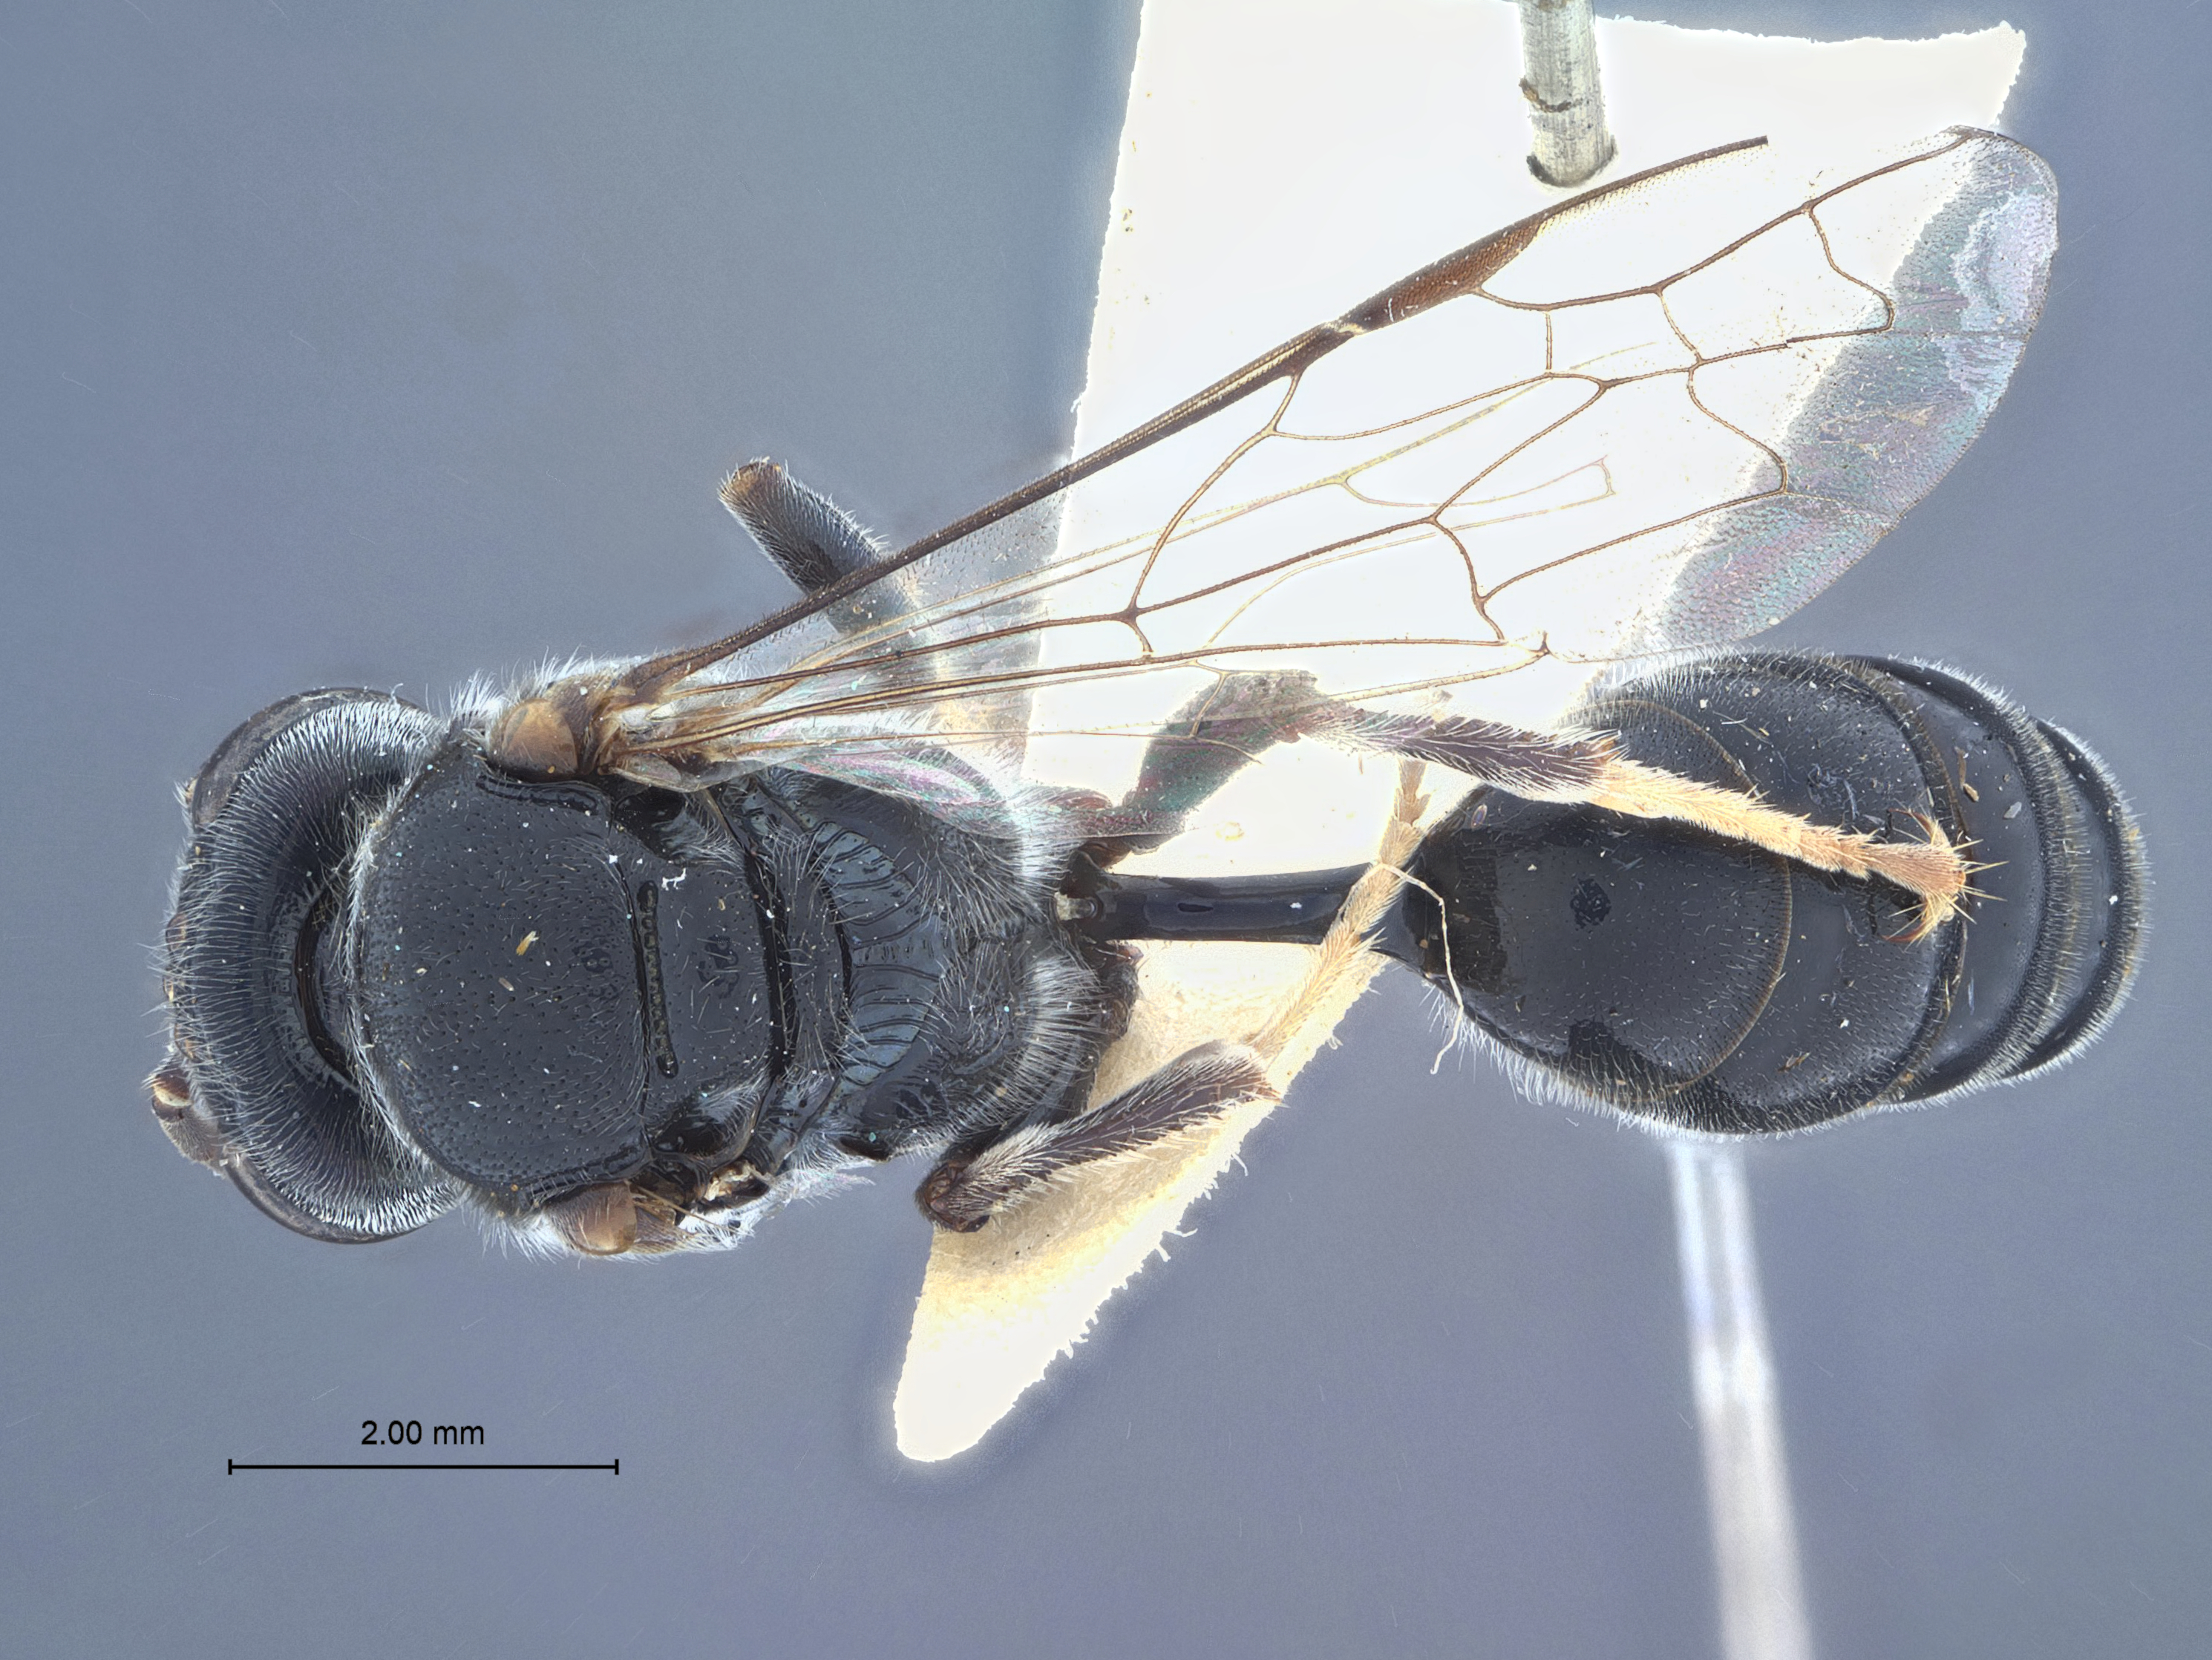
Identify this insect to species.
Psen koreanus
